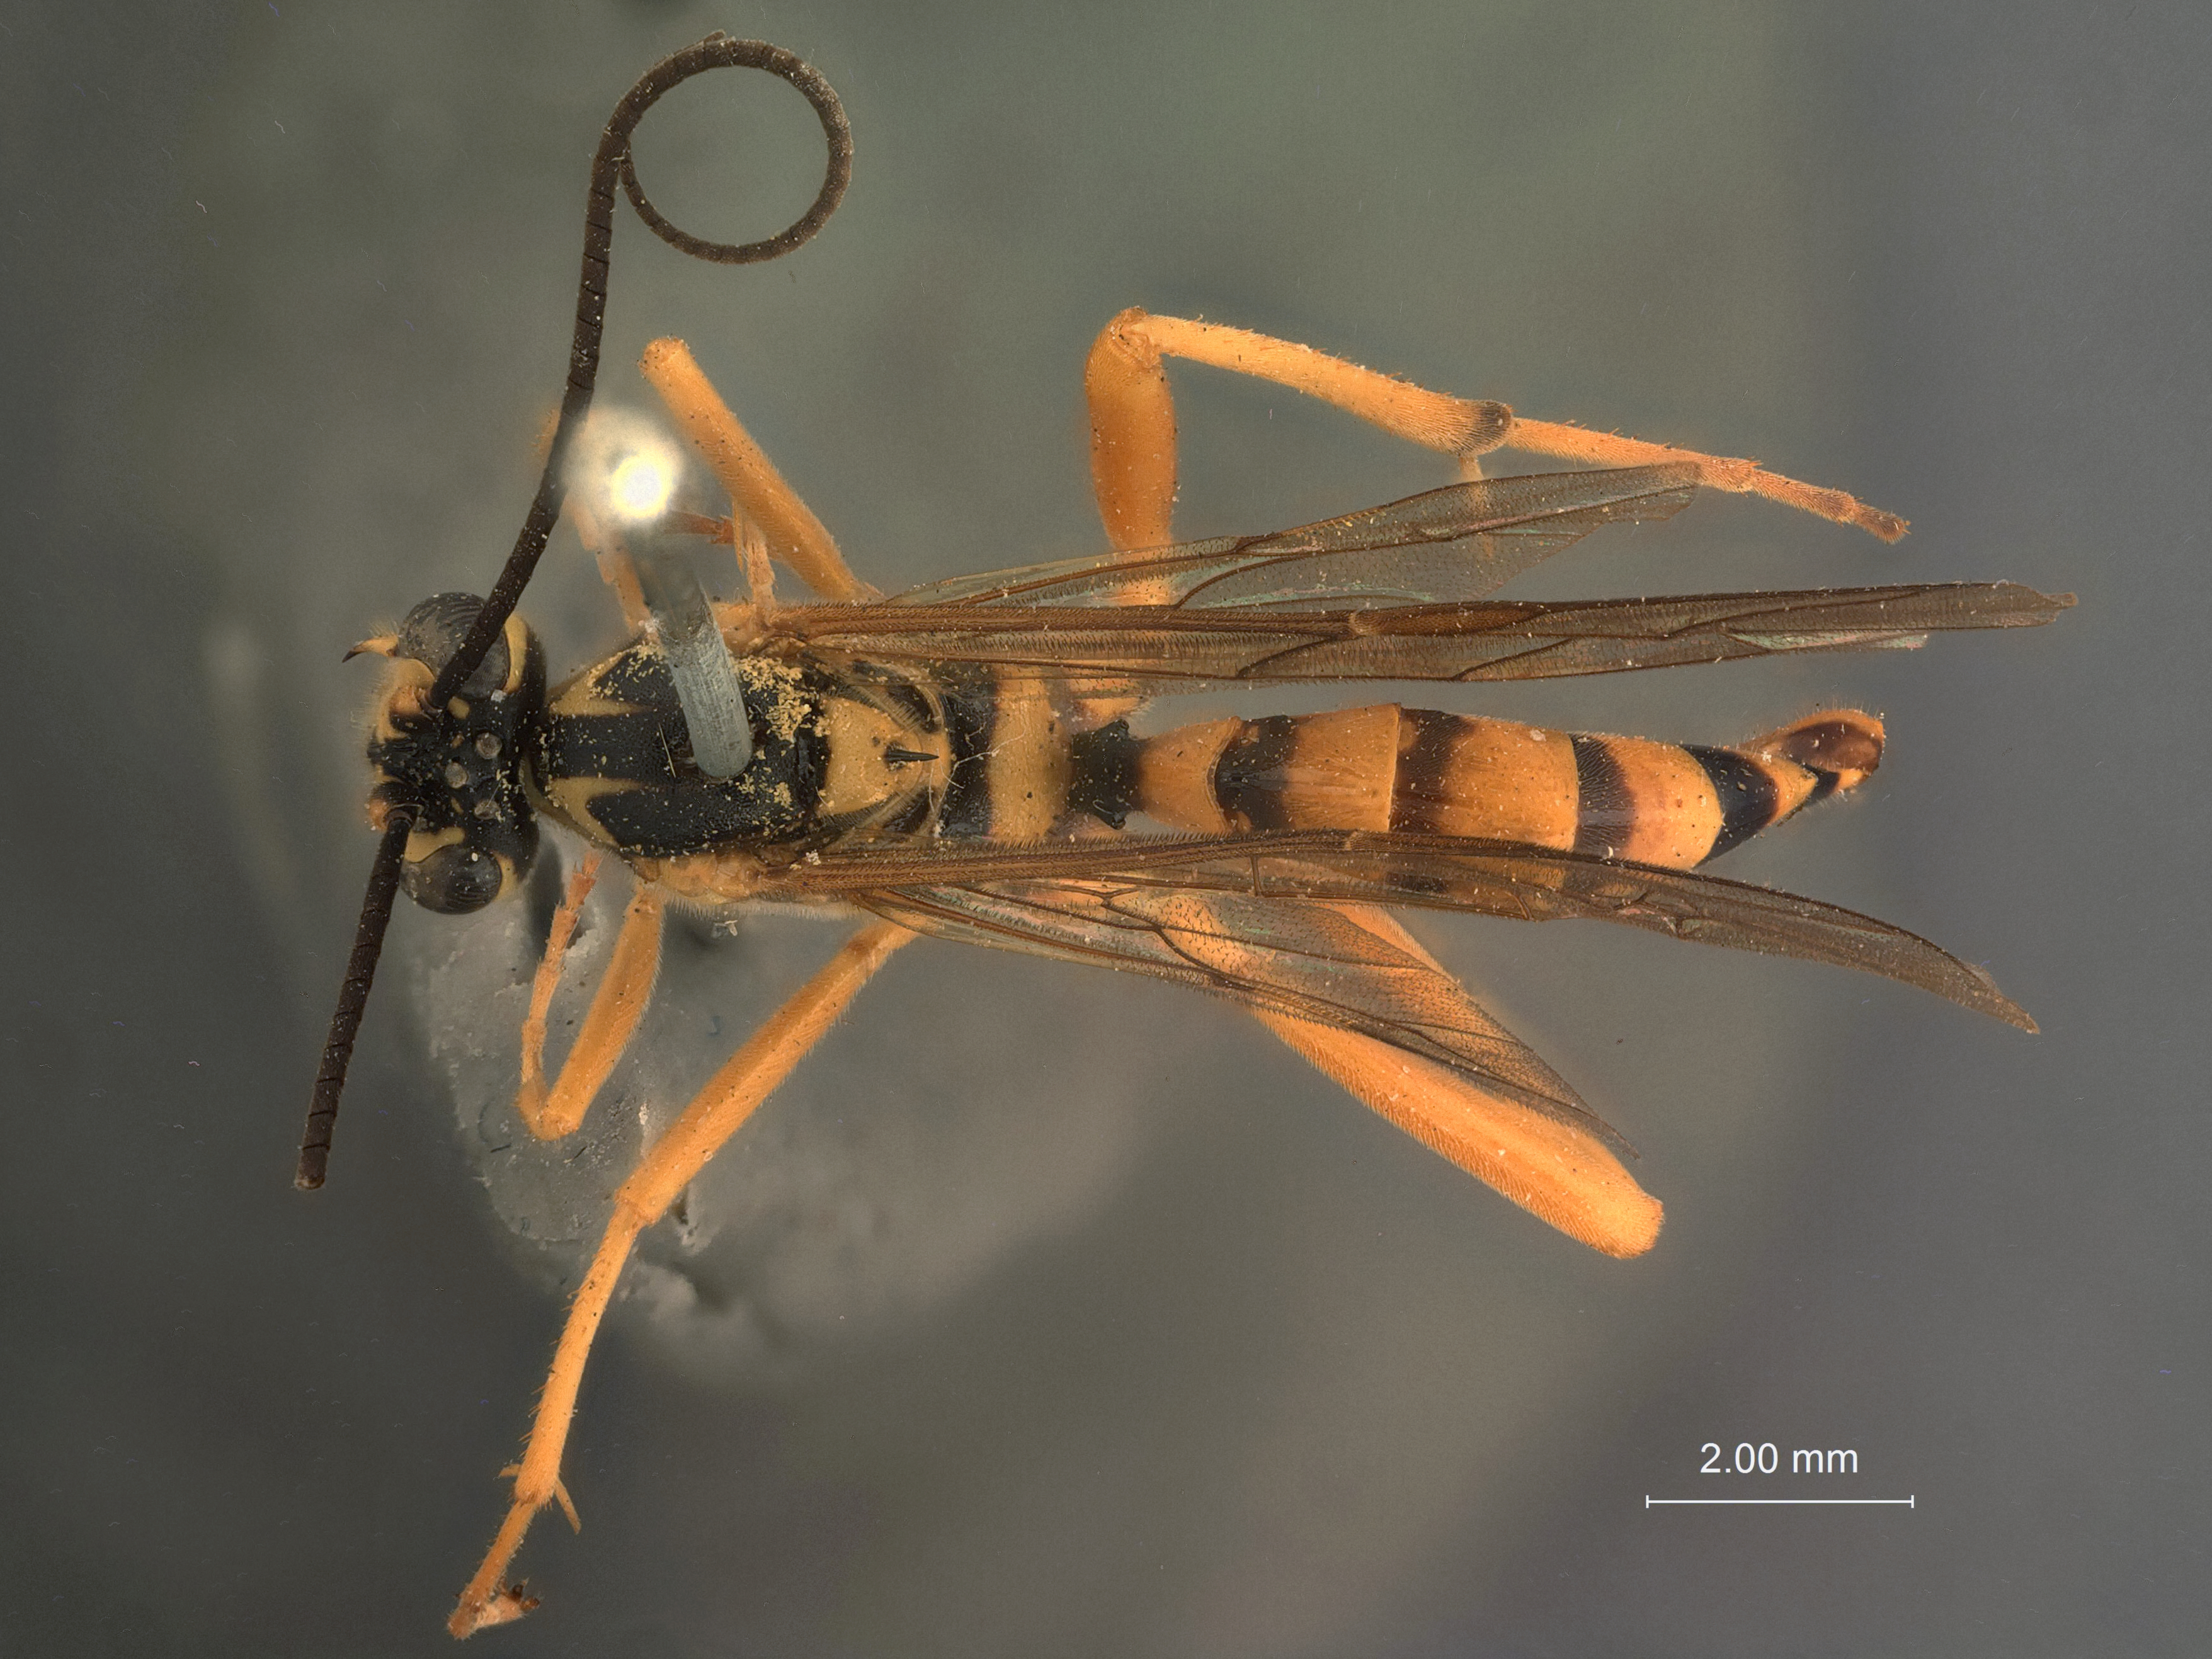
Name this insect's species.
Cidaphurus alticola
